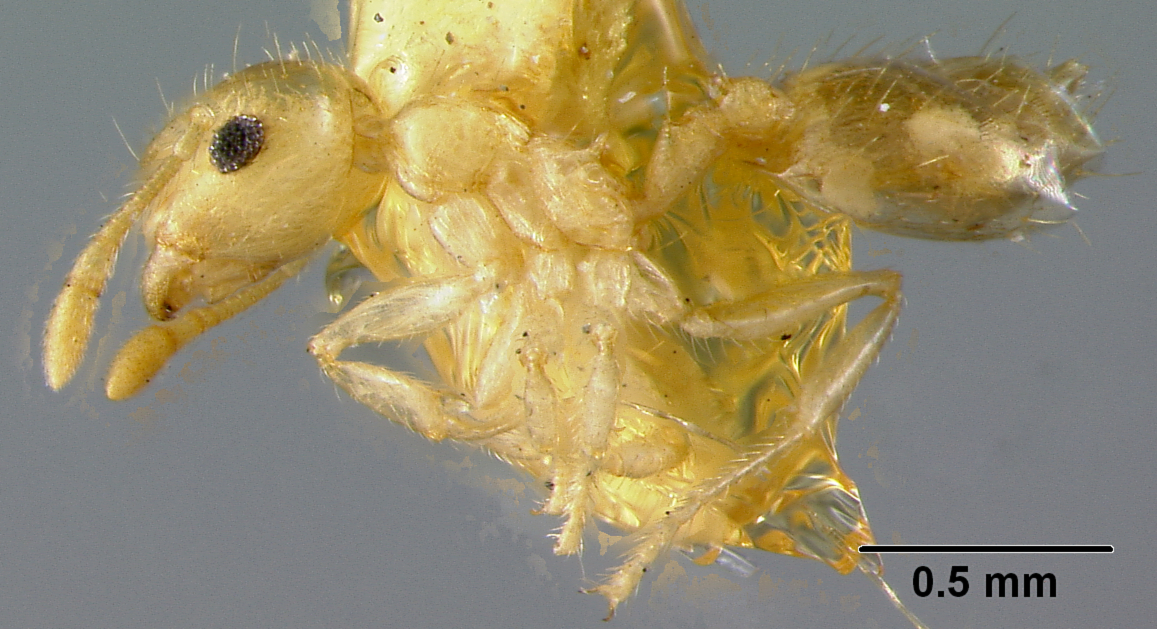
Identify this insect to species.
Crematogaster barbouri
